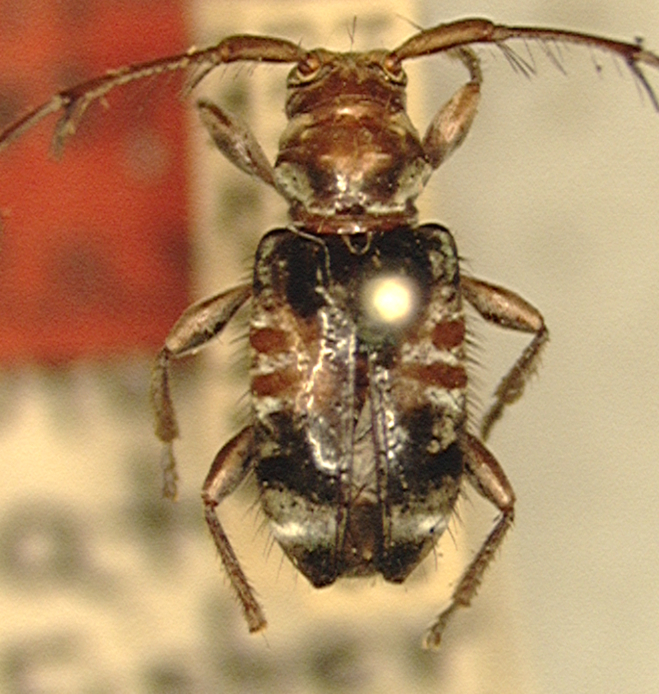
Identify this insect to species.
Cosmotoma fasciata
